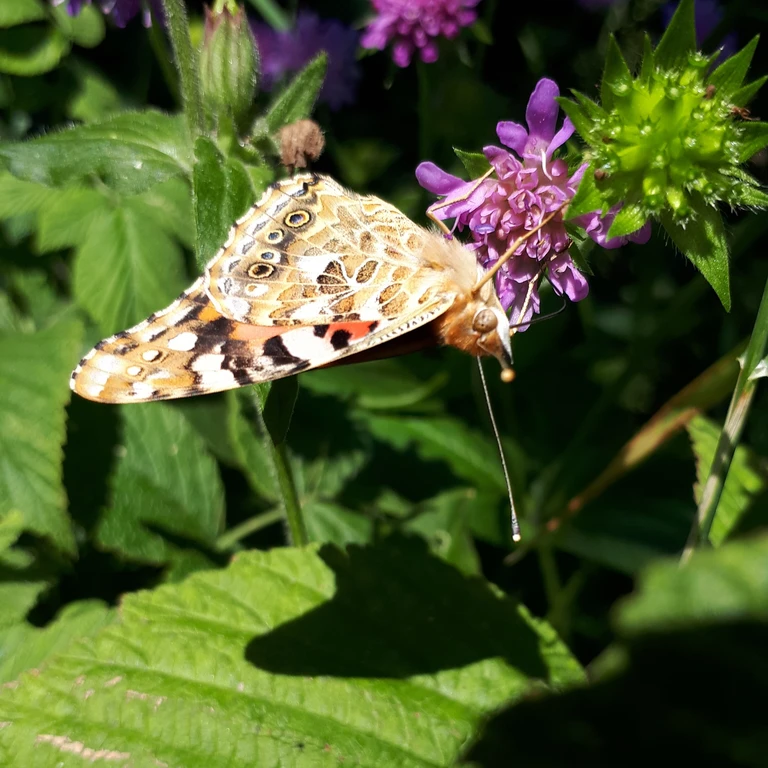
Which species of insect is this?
Vanessa cardui
